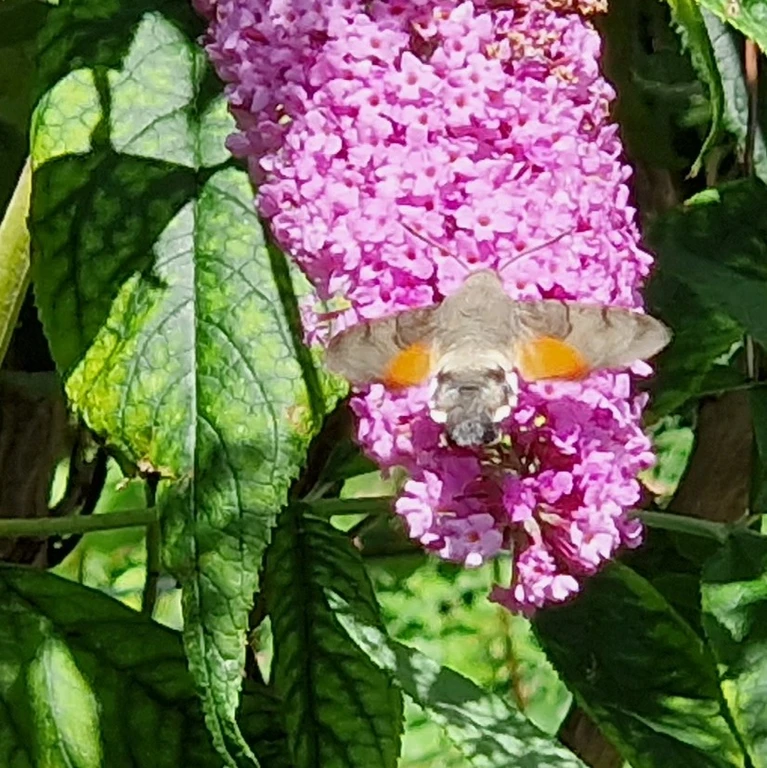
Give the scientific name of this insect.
Macroglossum stellatarum
